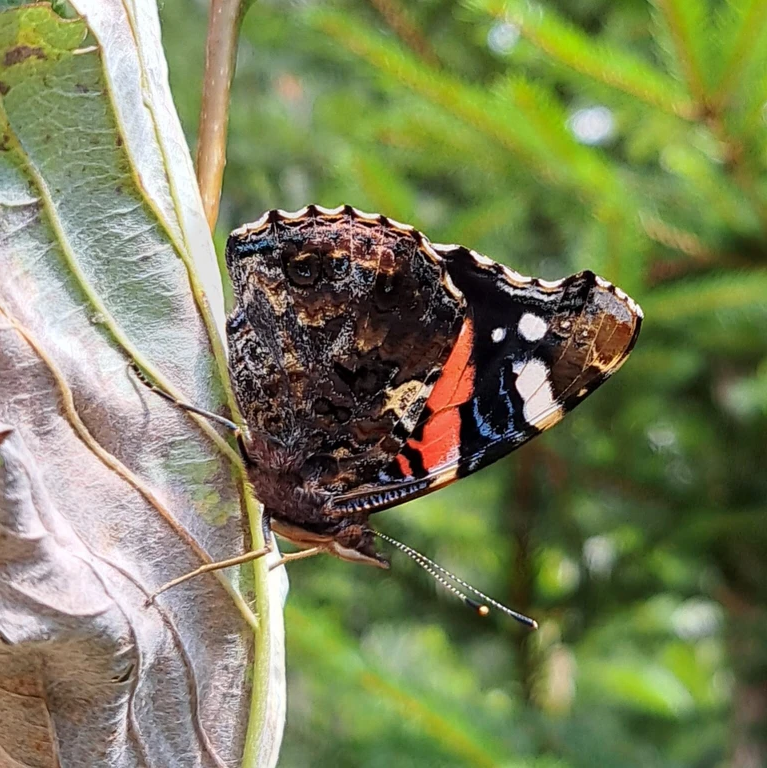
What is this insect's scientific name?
Vanessa atalanta
